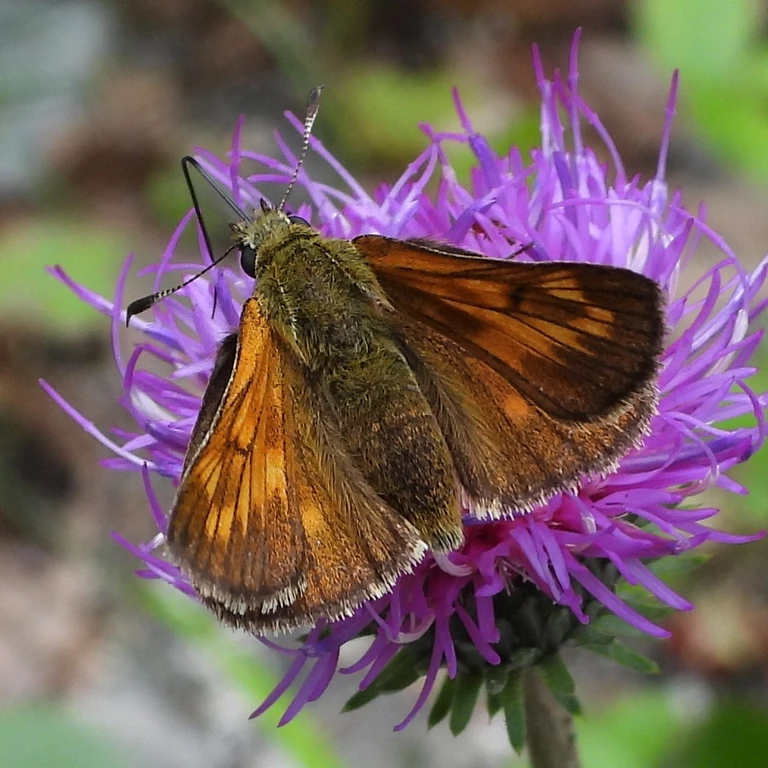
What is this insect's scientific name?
Ochlodes sylvanus (also Ochlodes venata)
